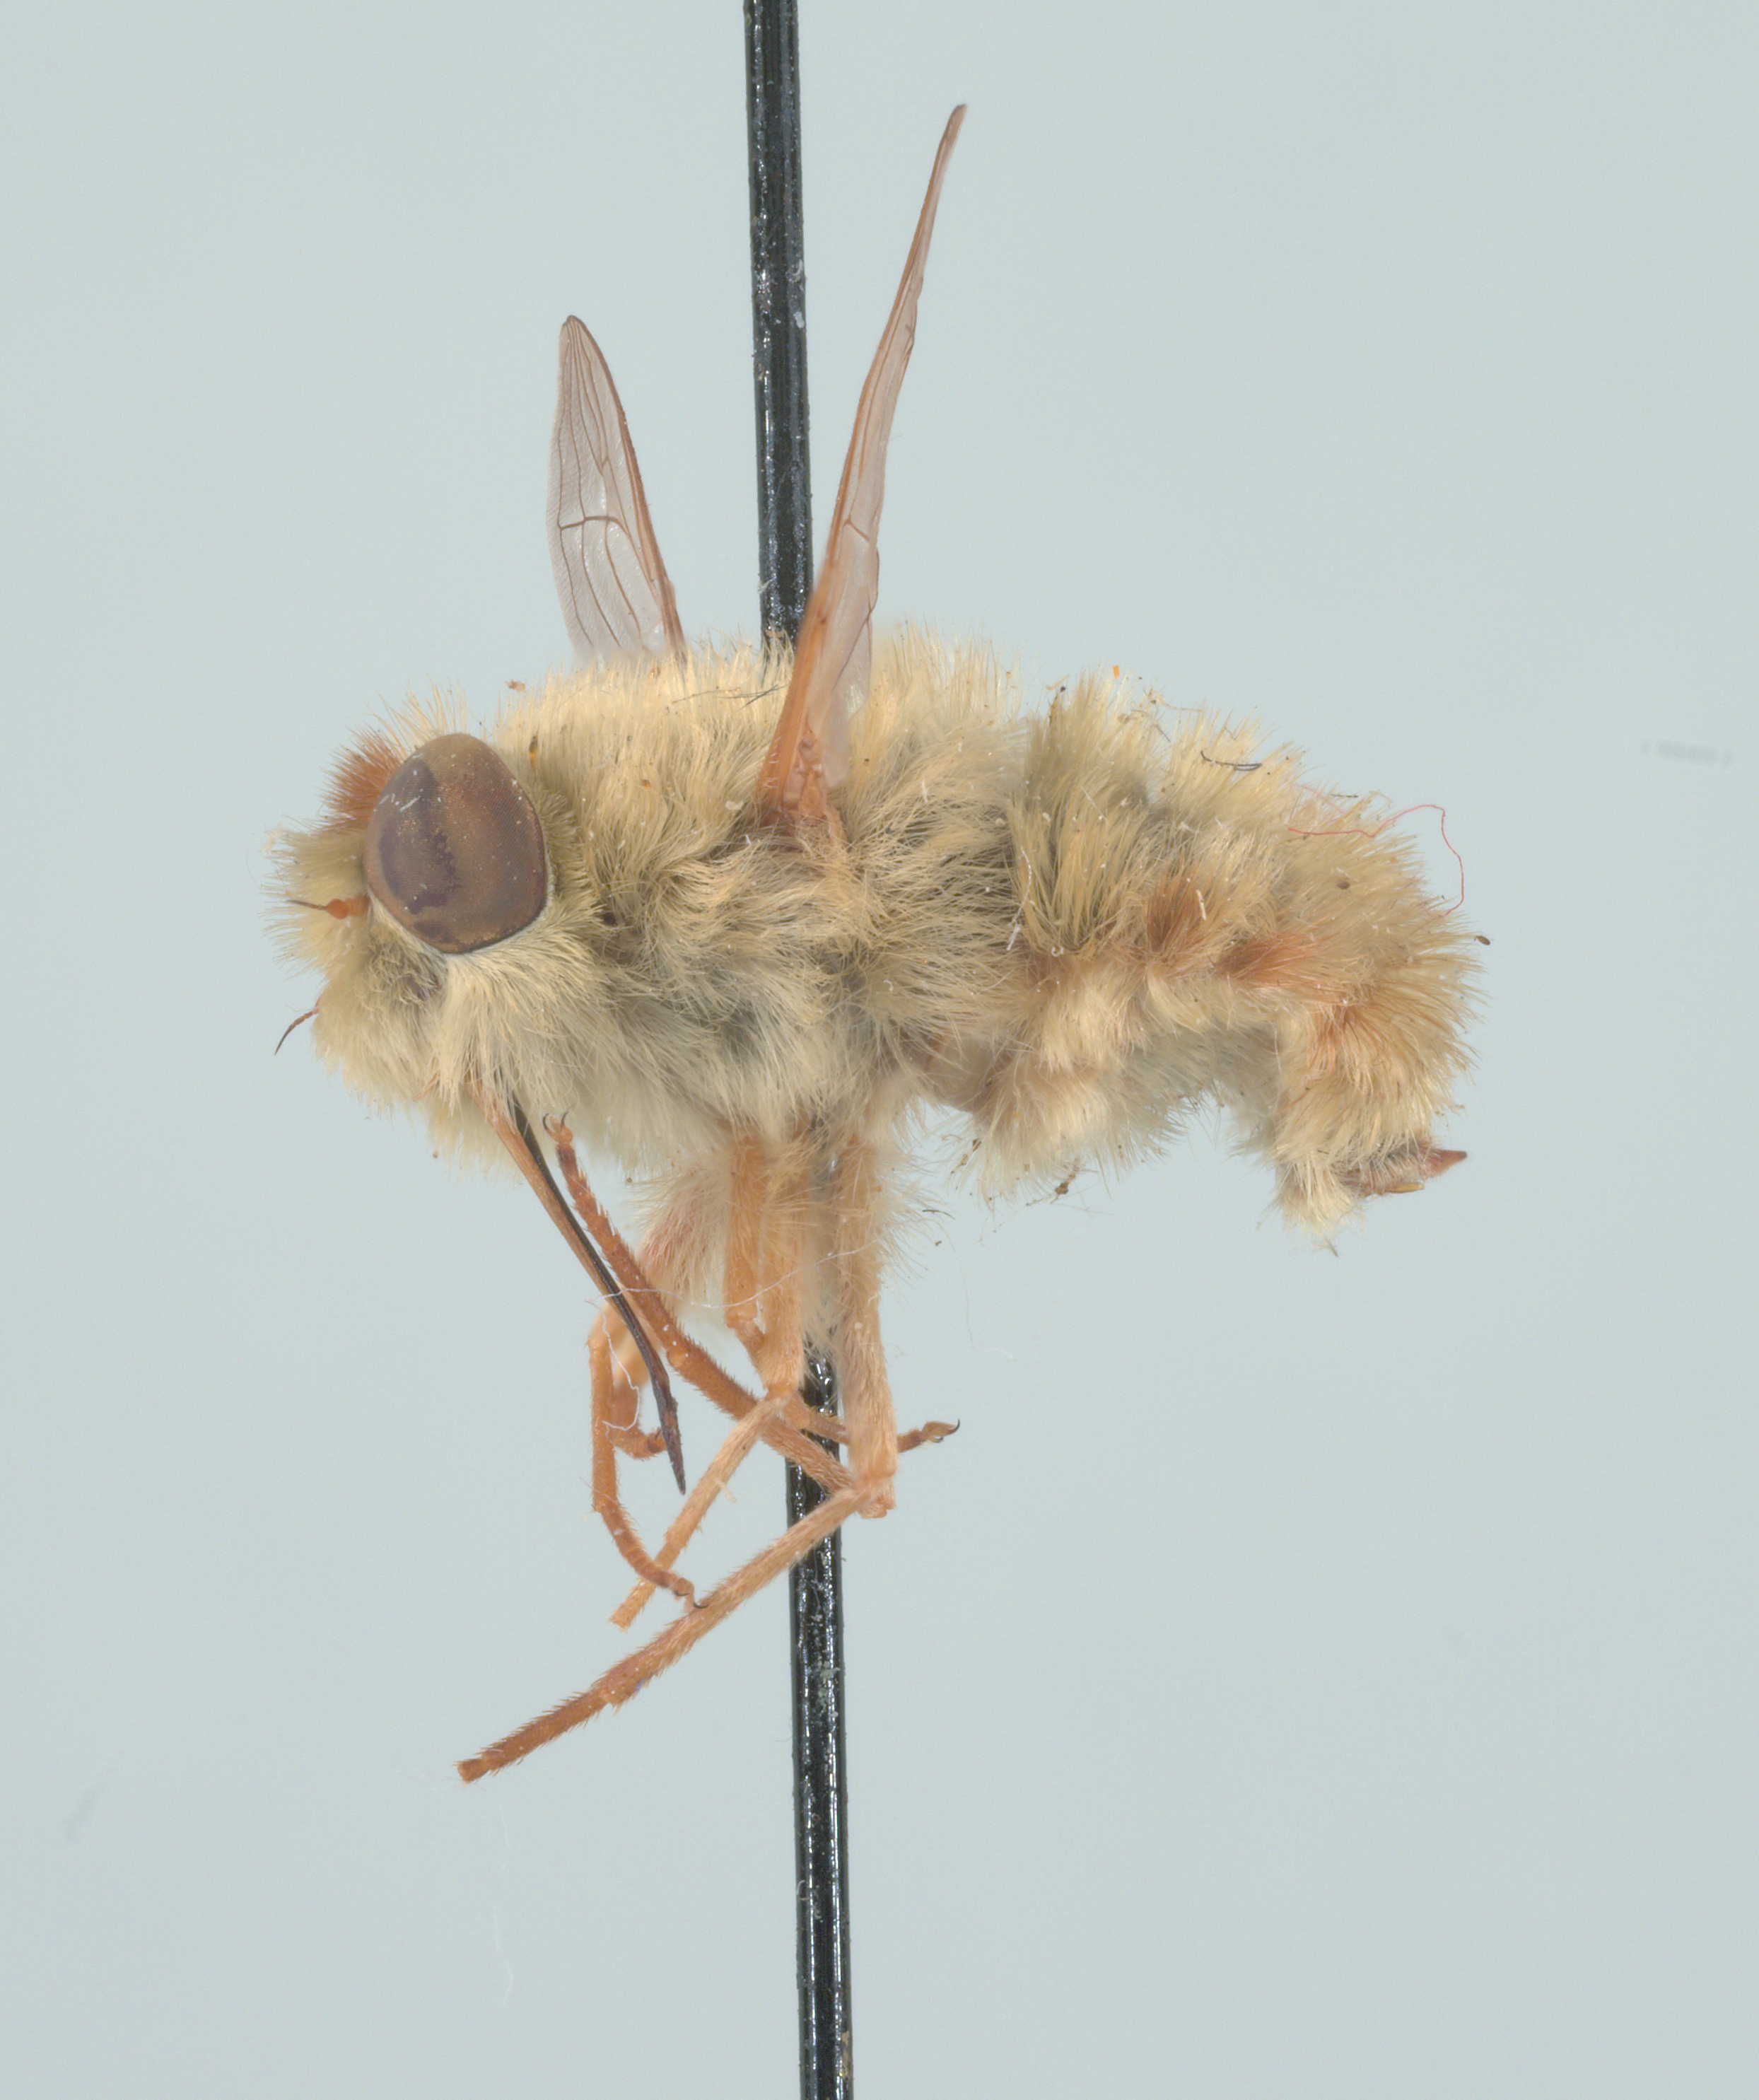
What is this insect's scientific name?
Neorhynchocephalus mendozanus
